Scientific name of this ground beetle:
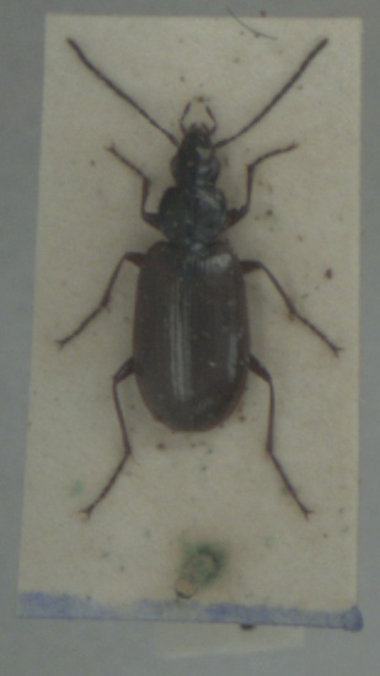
Agonum piceum
